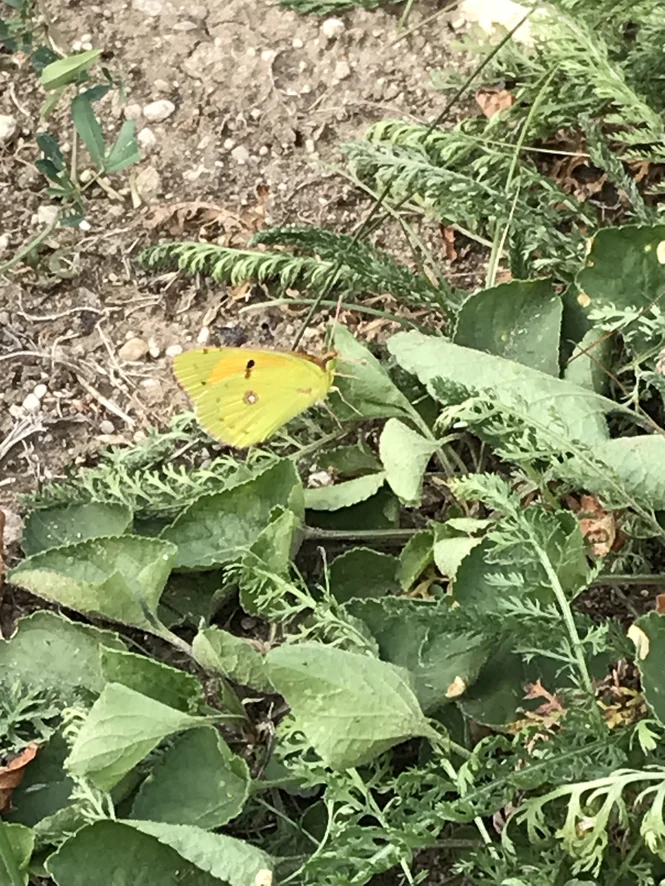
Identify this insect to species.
Colias croceus
